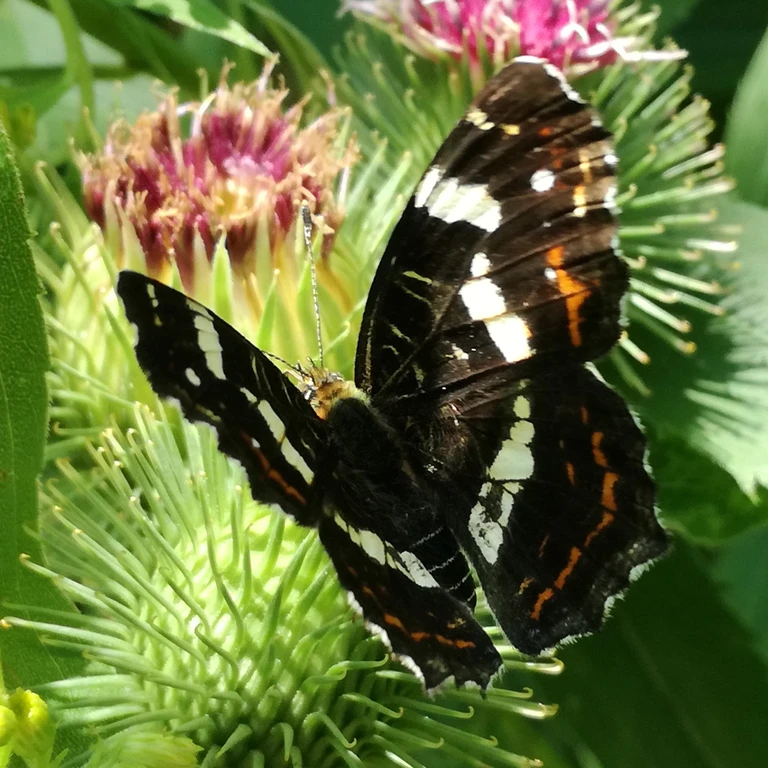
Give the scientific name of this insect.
Araschnia levana
